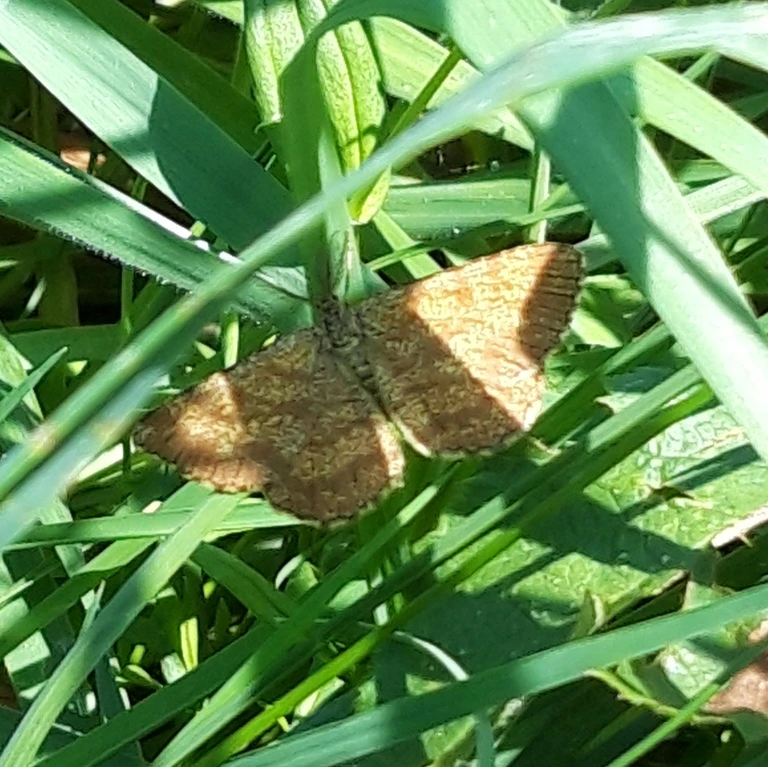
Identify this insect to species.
Ematurga atomaria
